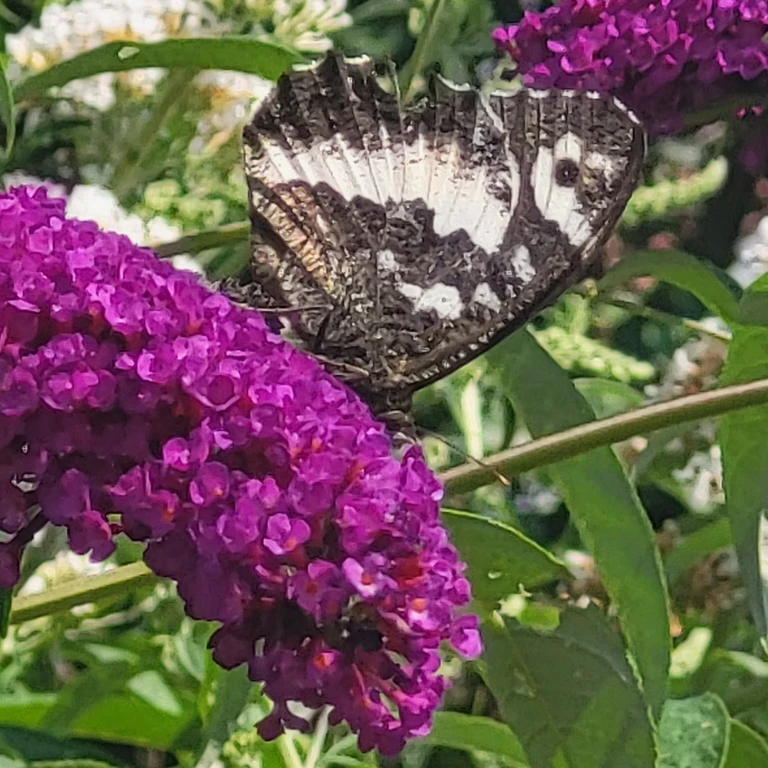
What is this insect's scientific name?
Brintesia circe
